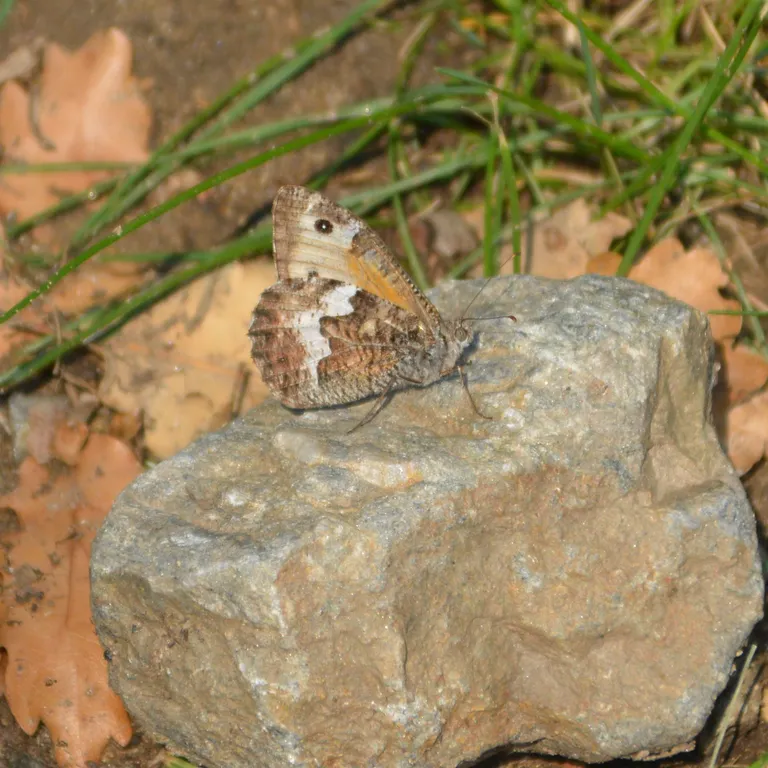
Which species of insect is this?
Hipparchia semele
